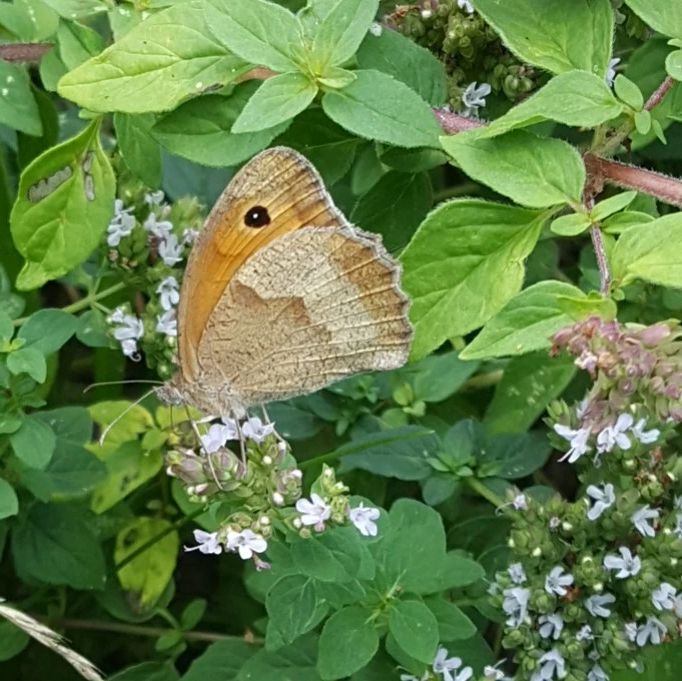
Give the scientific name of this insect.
Maniola jurtina
